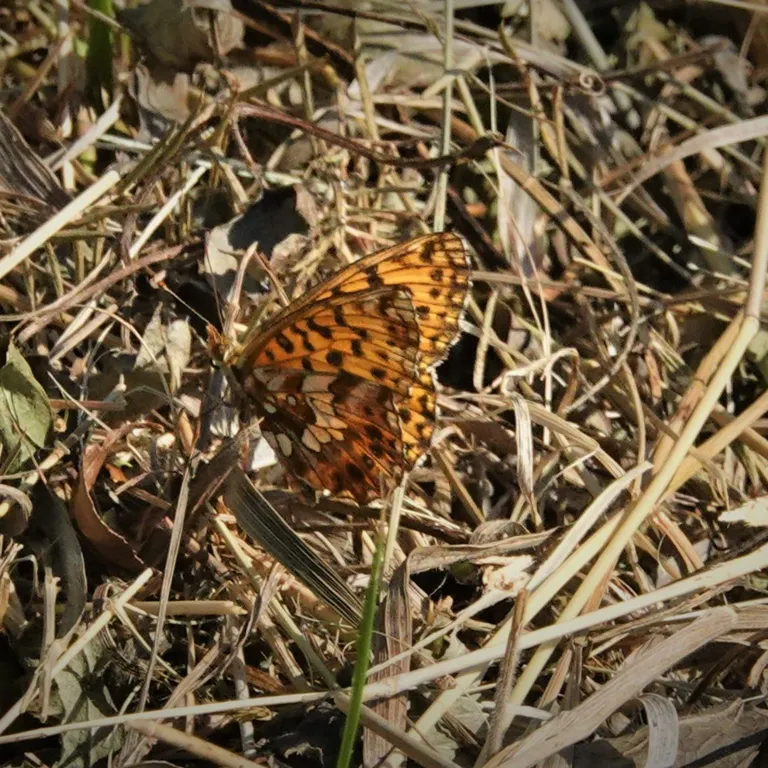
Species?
Boloria dia
